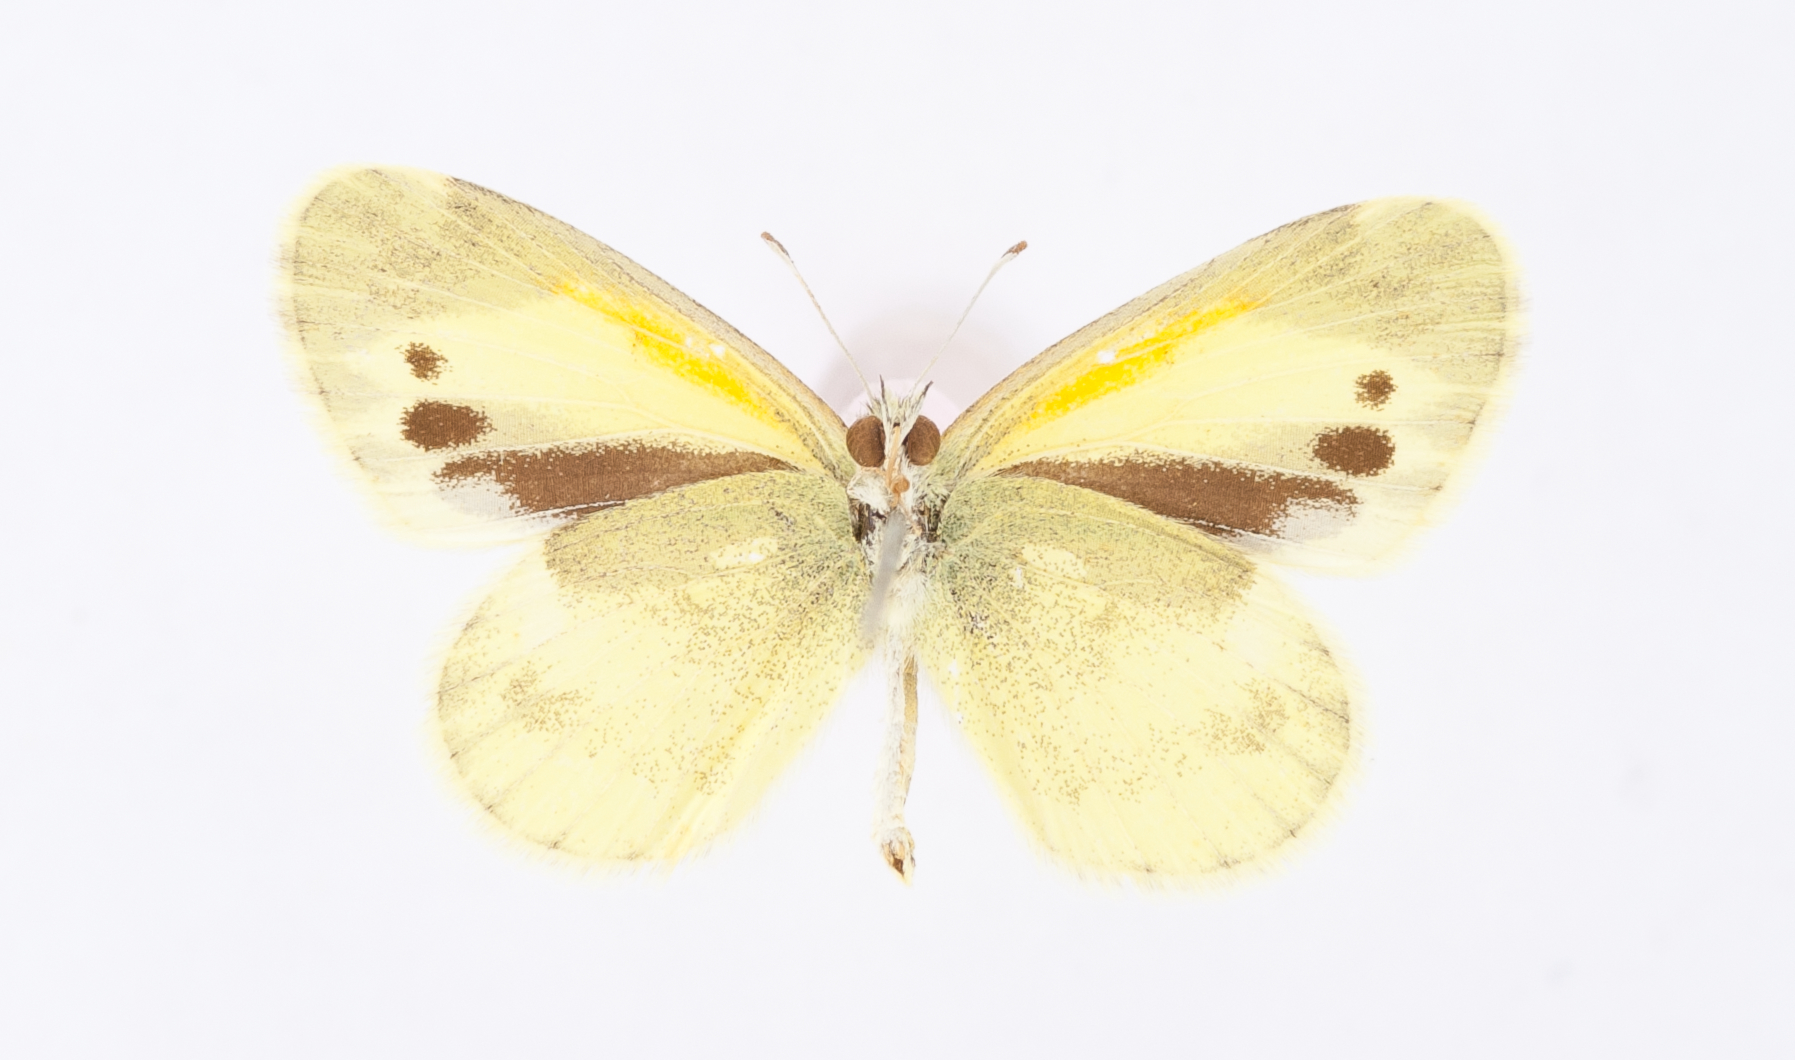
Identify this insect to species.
Nathalis iole
